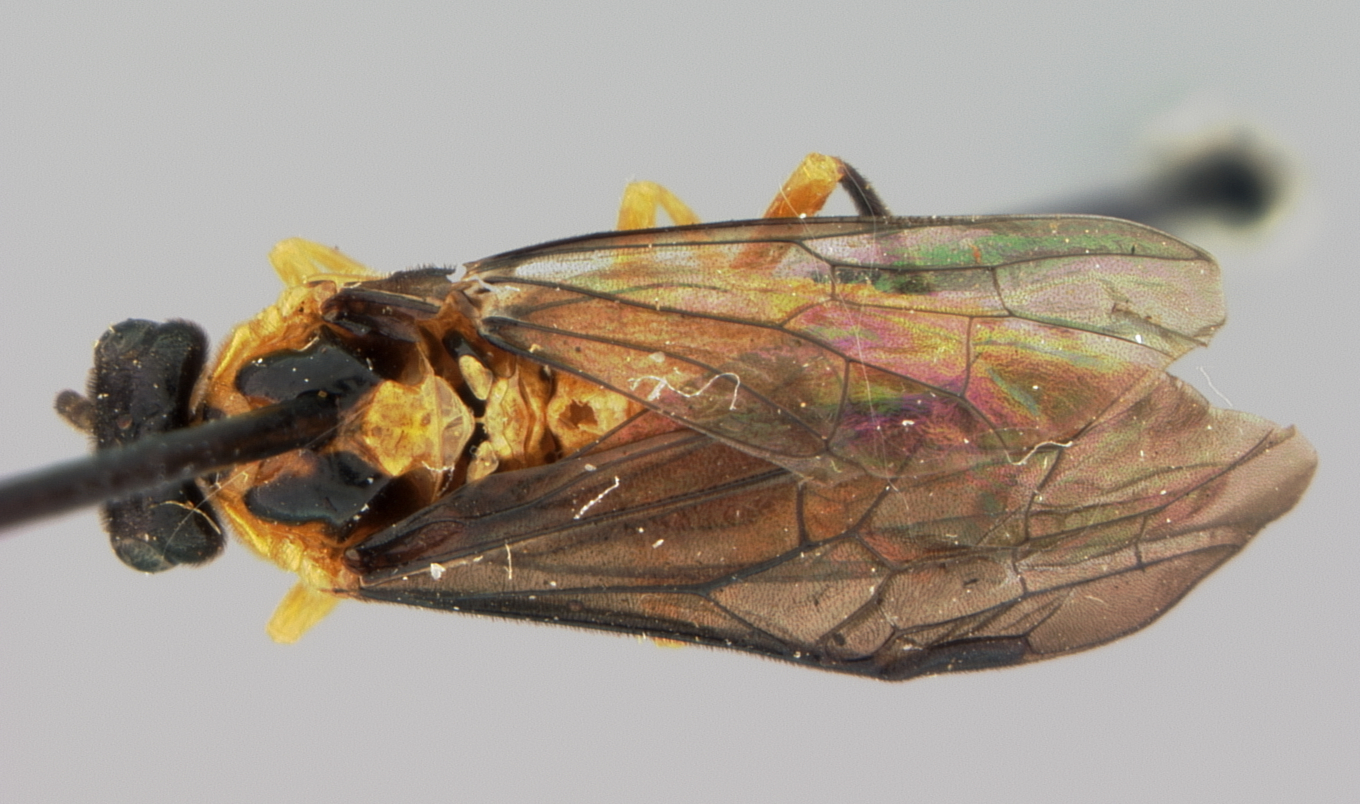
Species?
Stromboceros melanopterus
